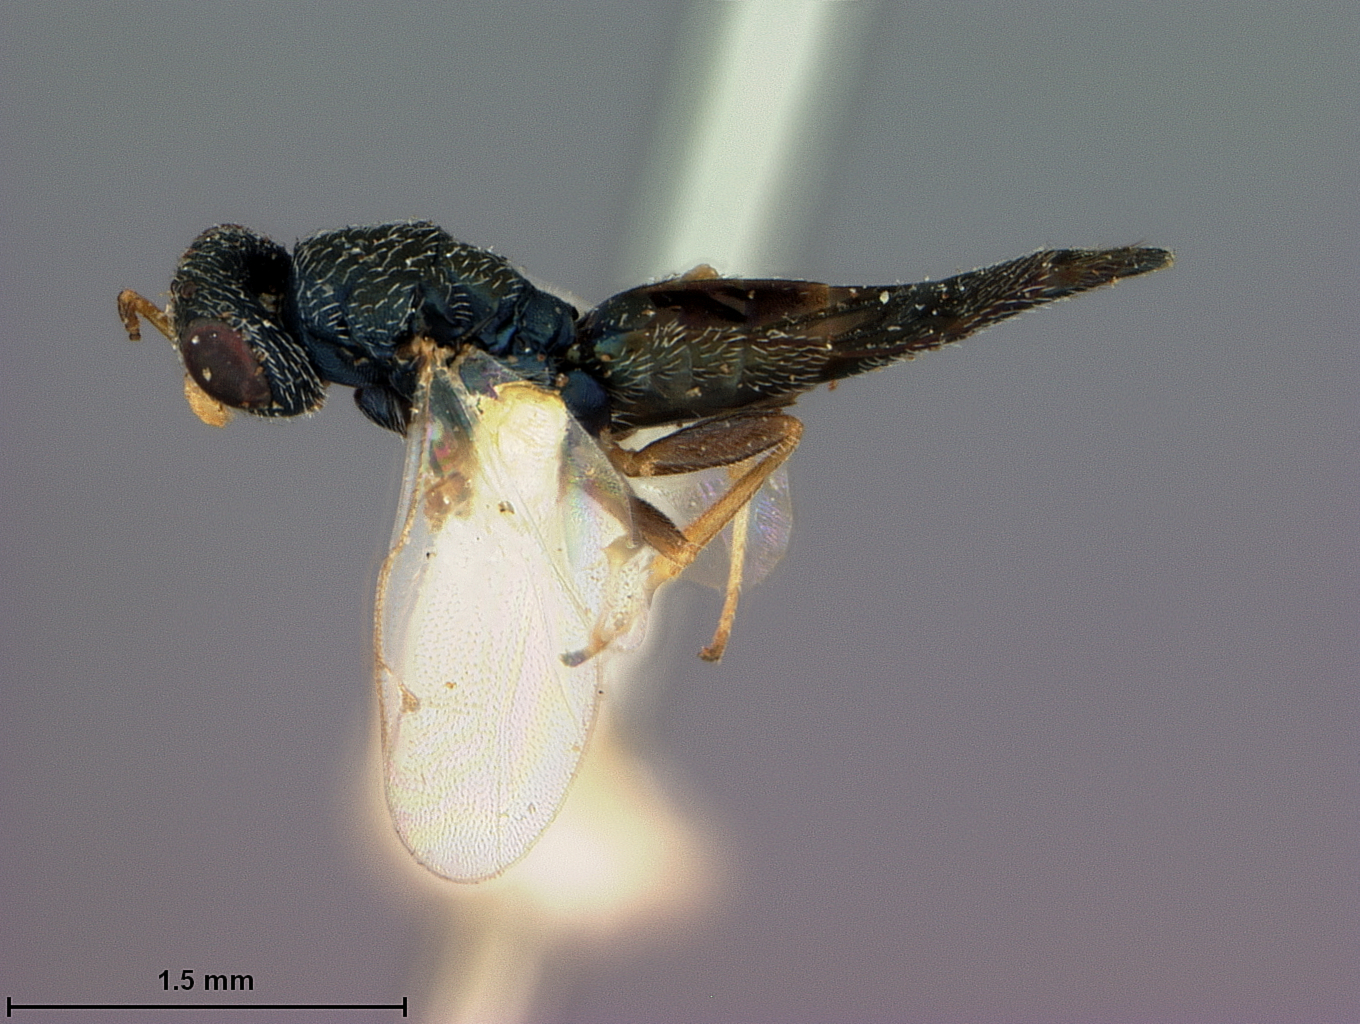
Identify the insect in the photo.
Aetroxys callidii
